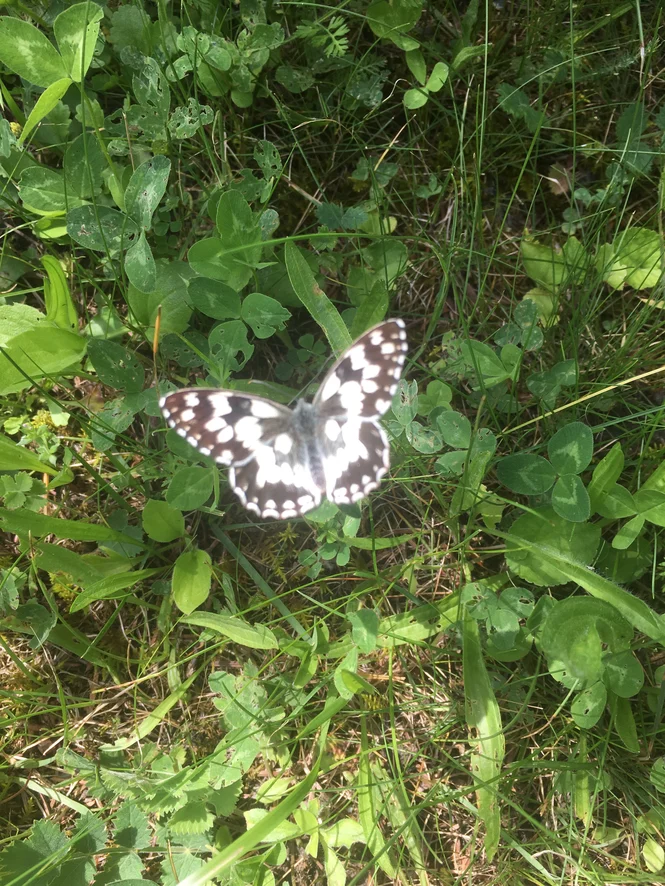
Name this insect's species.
Melanargia galathea
